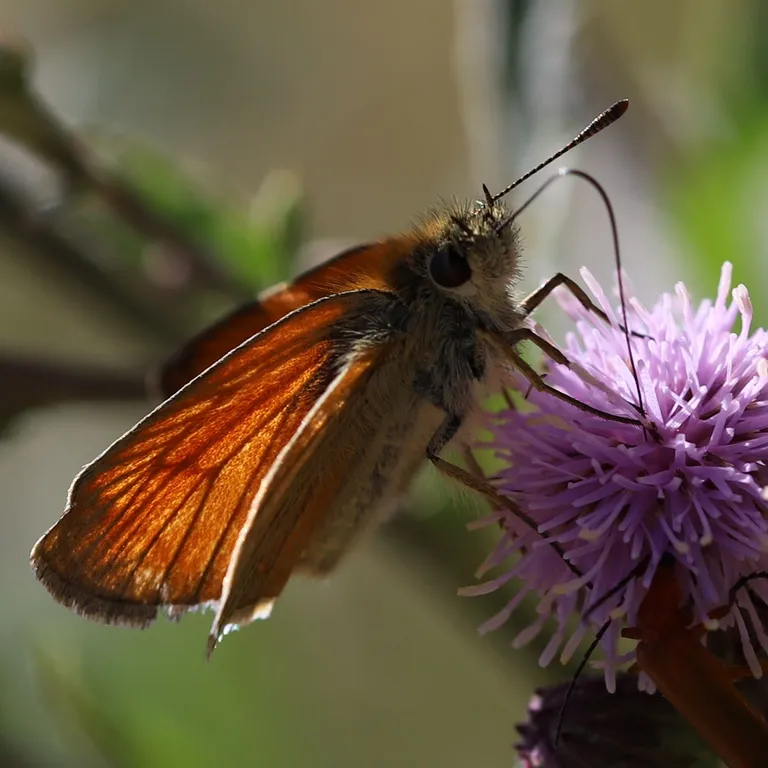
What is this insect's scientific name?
Thymelicus sylvestris
